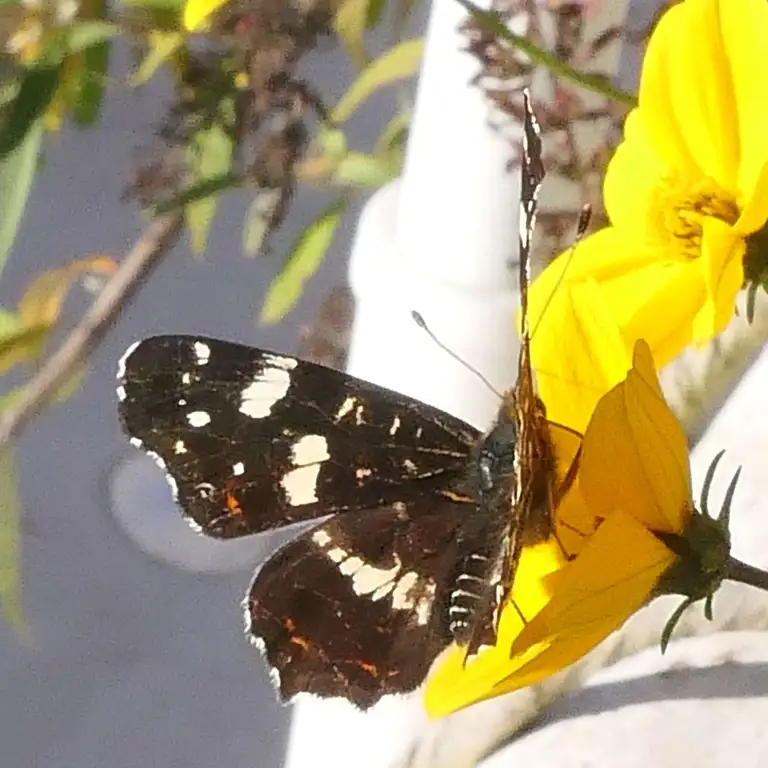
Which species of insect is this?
Araschnia levana
